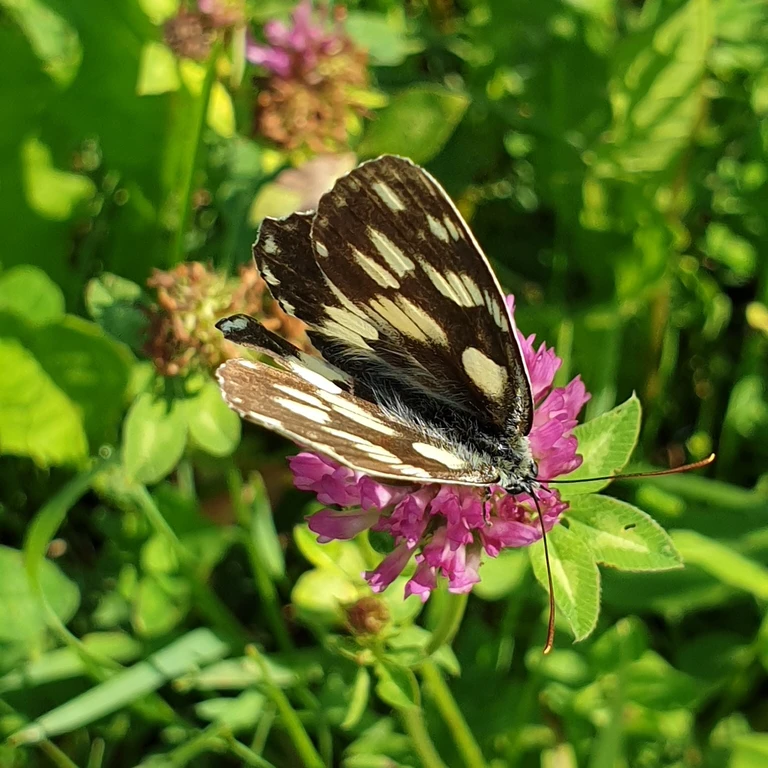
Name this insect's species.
Melanargia galathea
